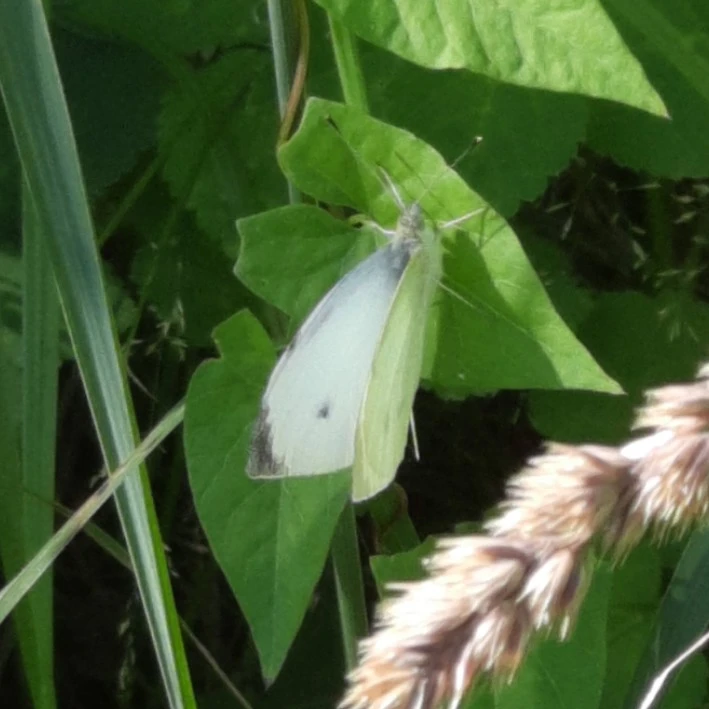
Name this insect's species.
Pieris rapae
